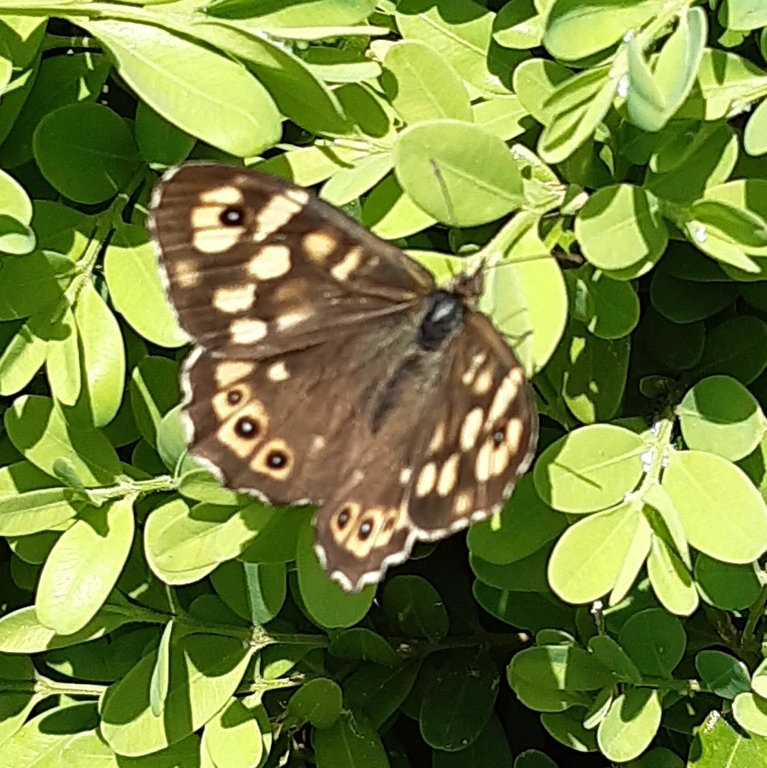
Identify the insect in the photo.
Pararge aegeria
